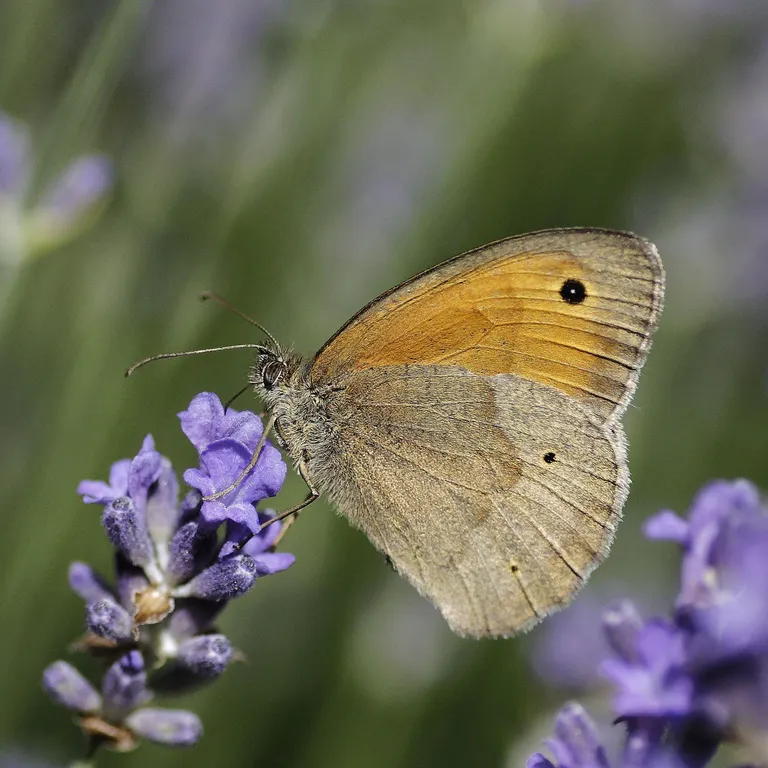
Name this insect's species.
Maniola jurtina
